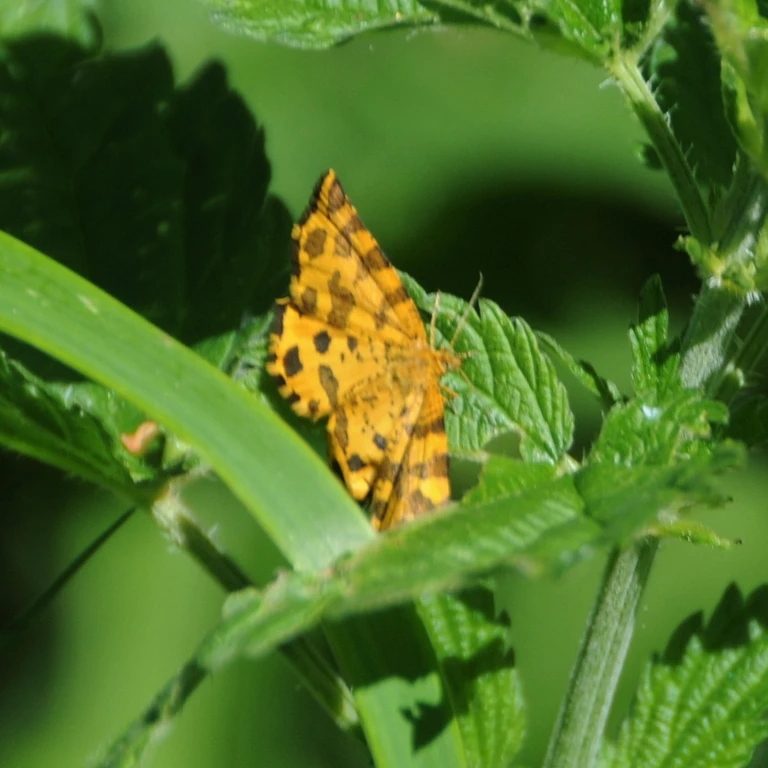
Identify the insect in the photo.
Pseudopanthera macularia
